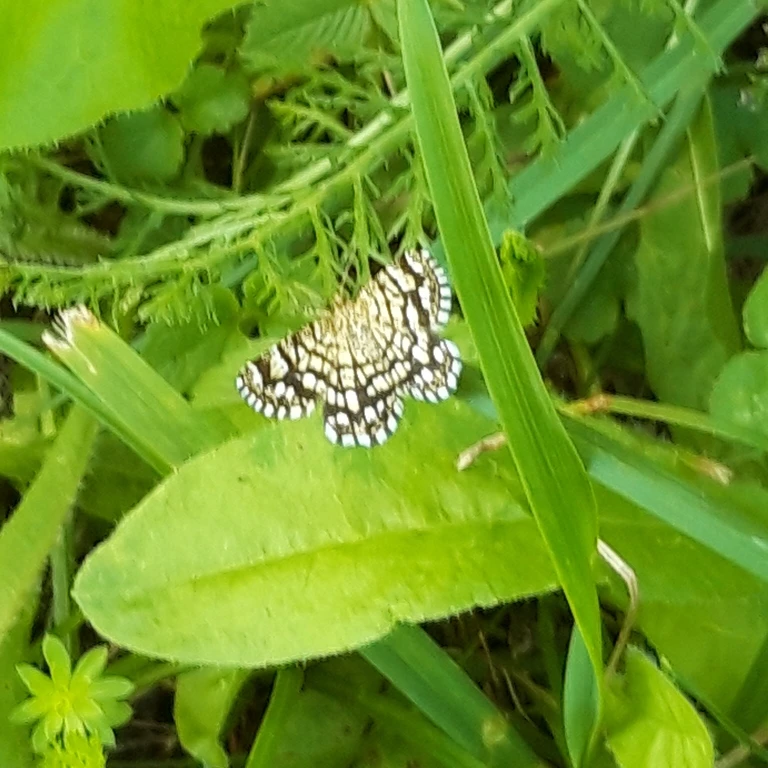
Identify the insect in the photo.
Chiasmia clathrata
